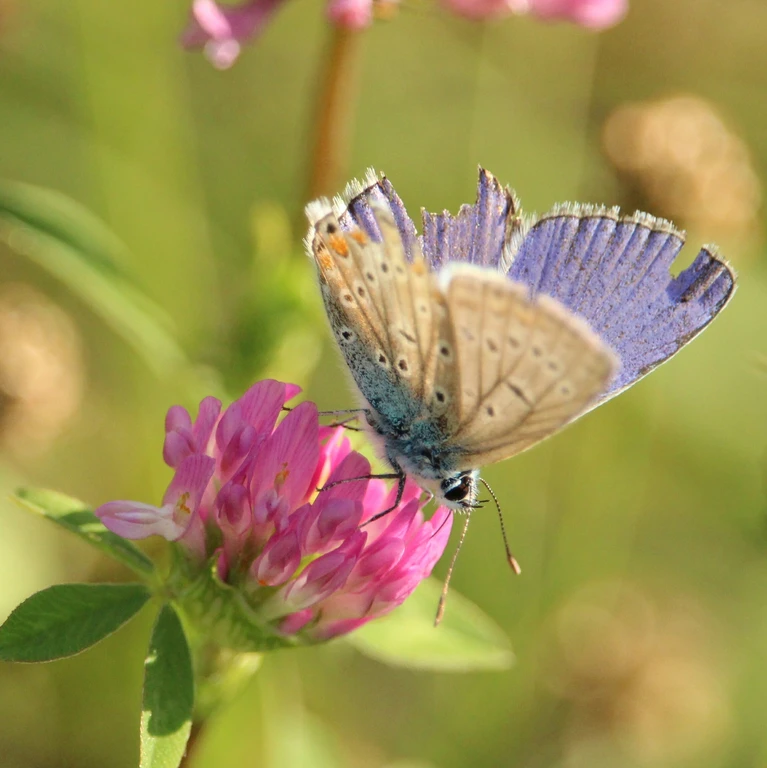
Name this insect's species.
Polyommatus icarus
